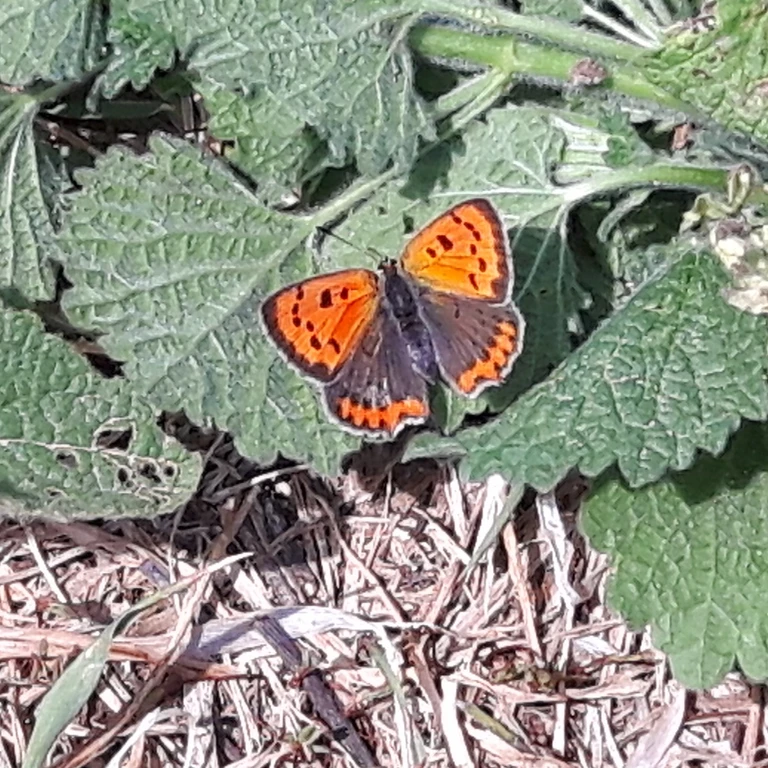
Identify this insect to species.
Lycaena phlaeas
